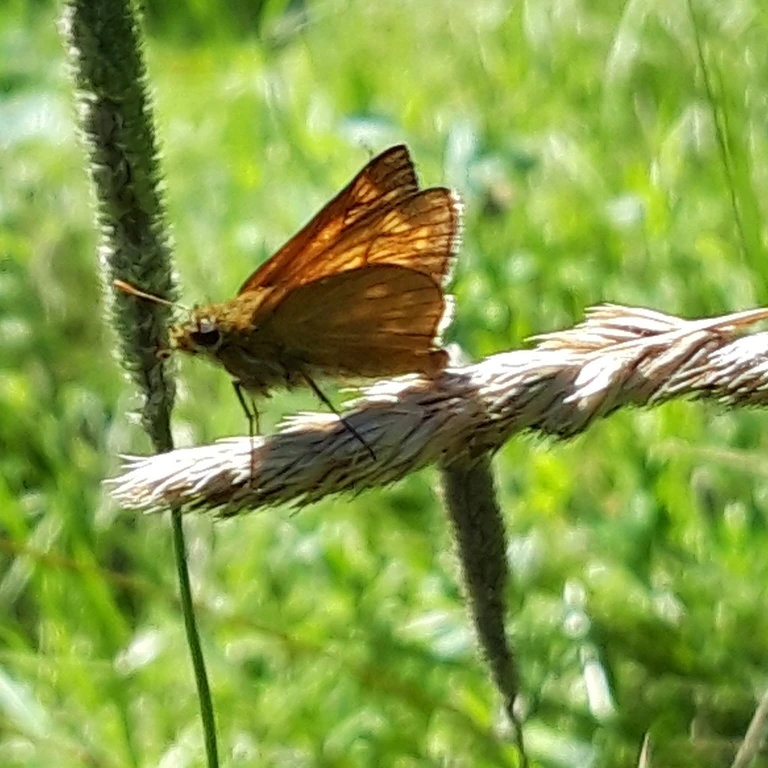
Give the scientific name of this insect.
Ochlodes sylvanus (also Ochlodes venata)
